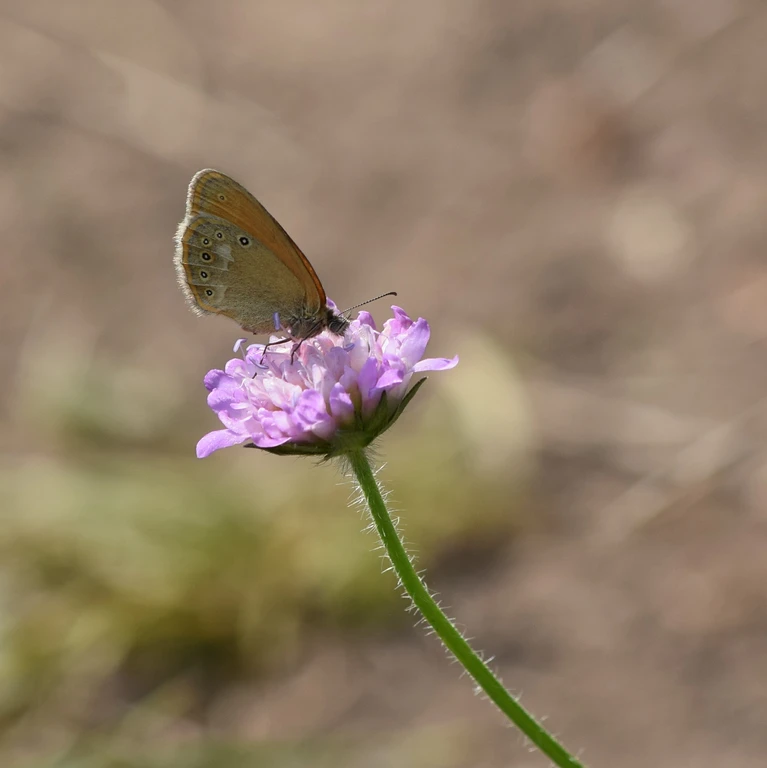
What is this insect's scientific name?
Coenonympha glycerion (also Coenonympha iphis)
